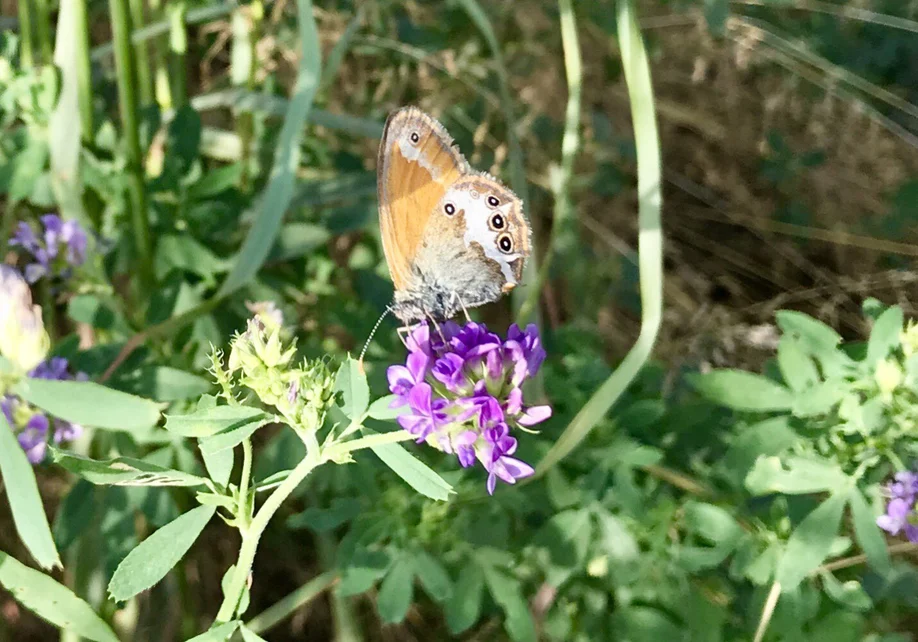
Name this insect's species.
Coenonympha arcania
